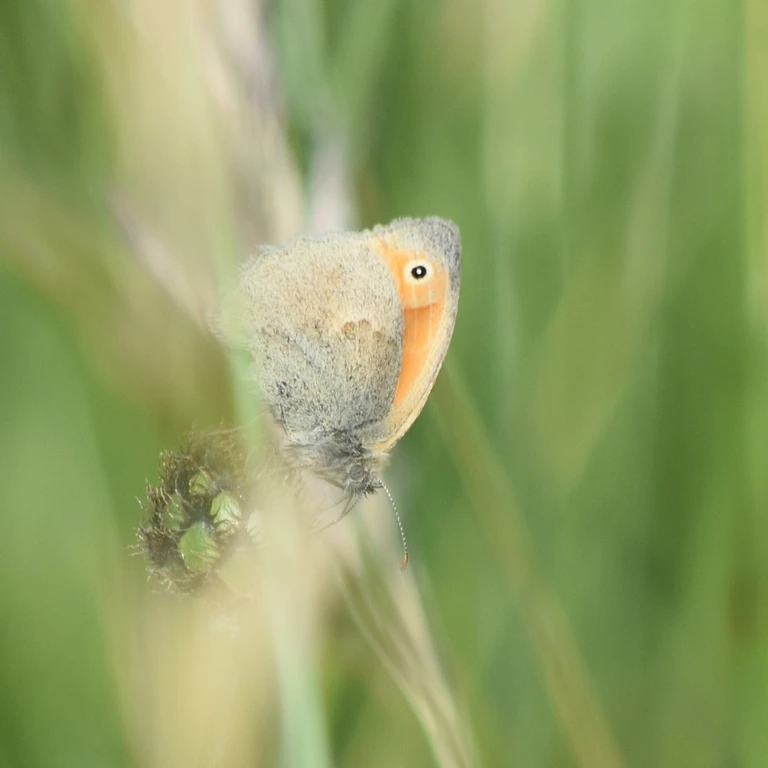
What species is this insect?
Coenonympha pamphilus
